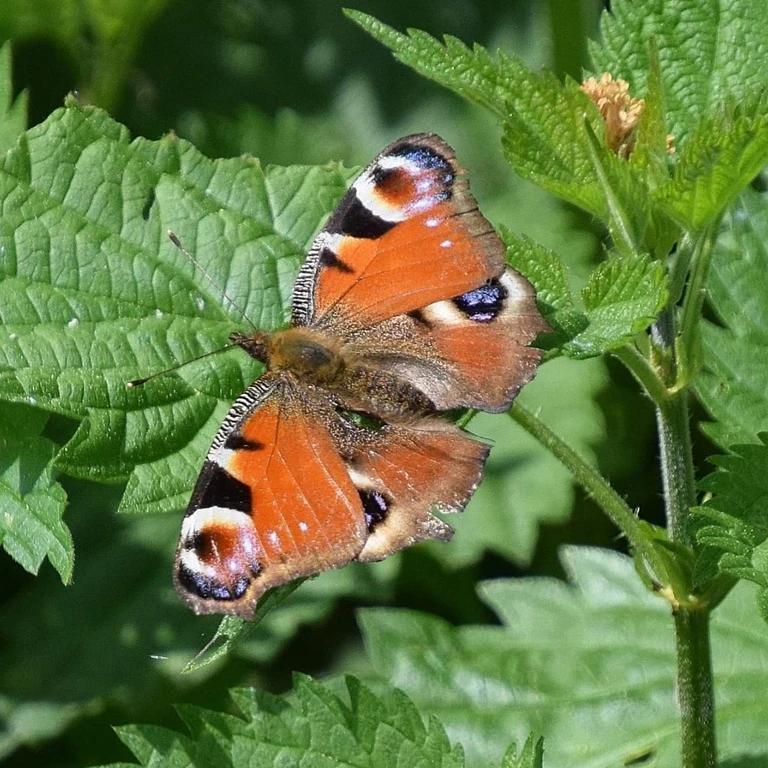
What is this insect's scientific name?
Aglais io
